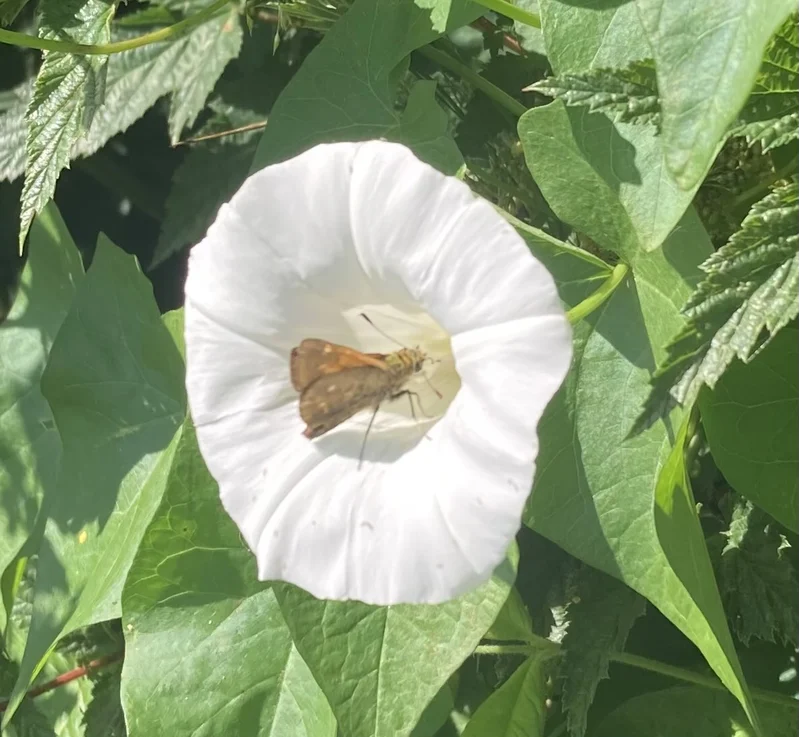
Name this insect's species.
Ochlodes sylvanus (also Ochlodes venata)
